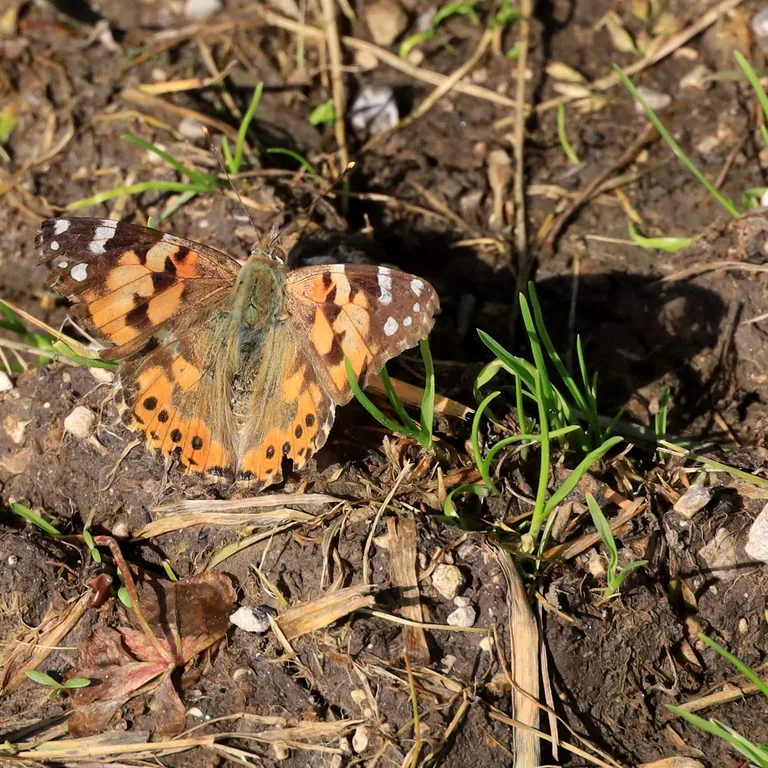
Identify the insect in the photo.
Vanessa cardui
